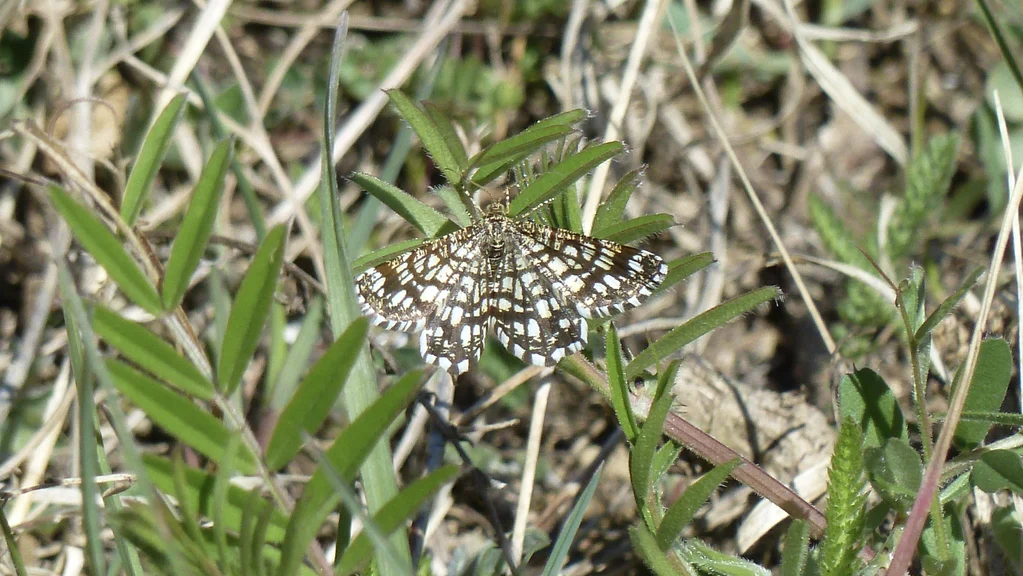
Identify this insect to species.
Chiasmia clathrata
